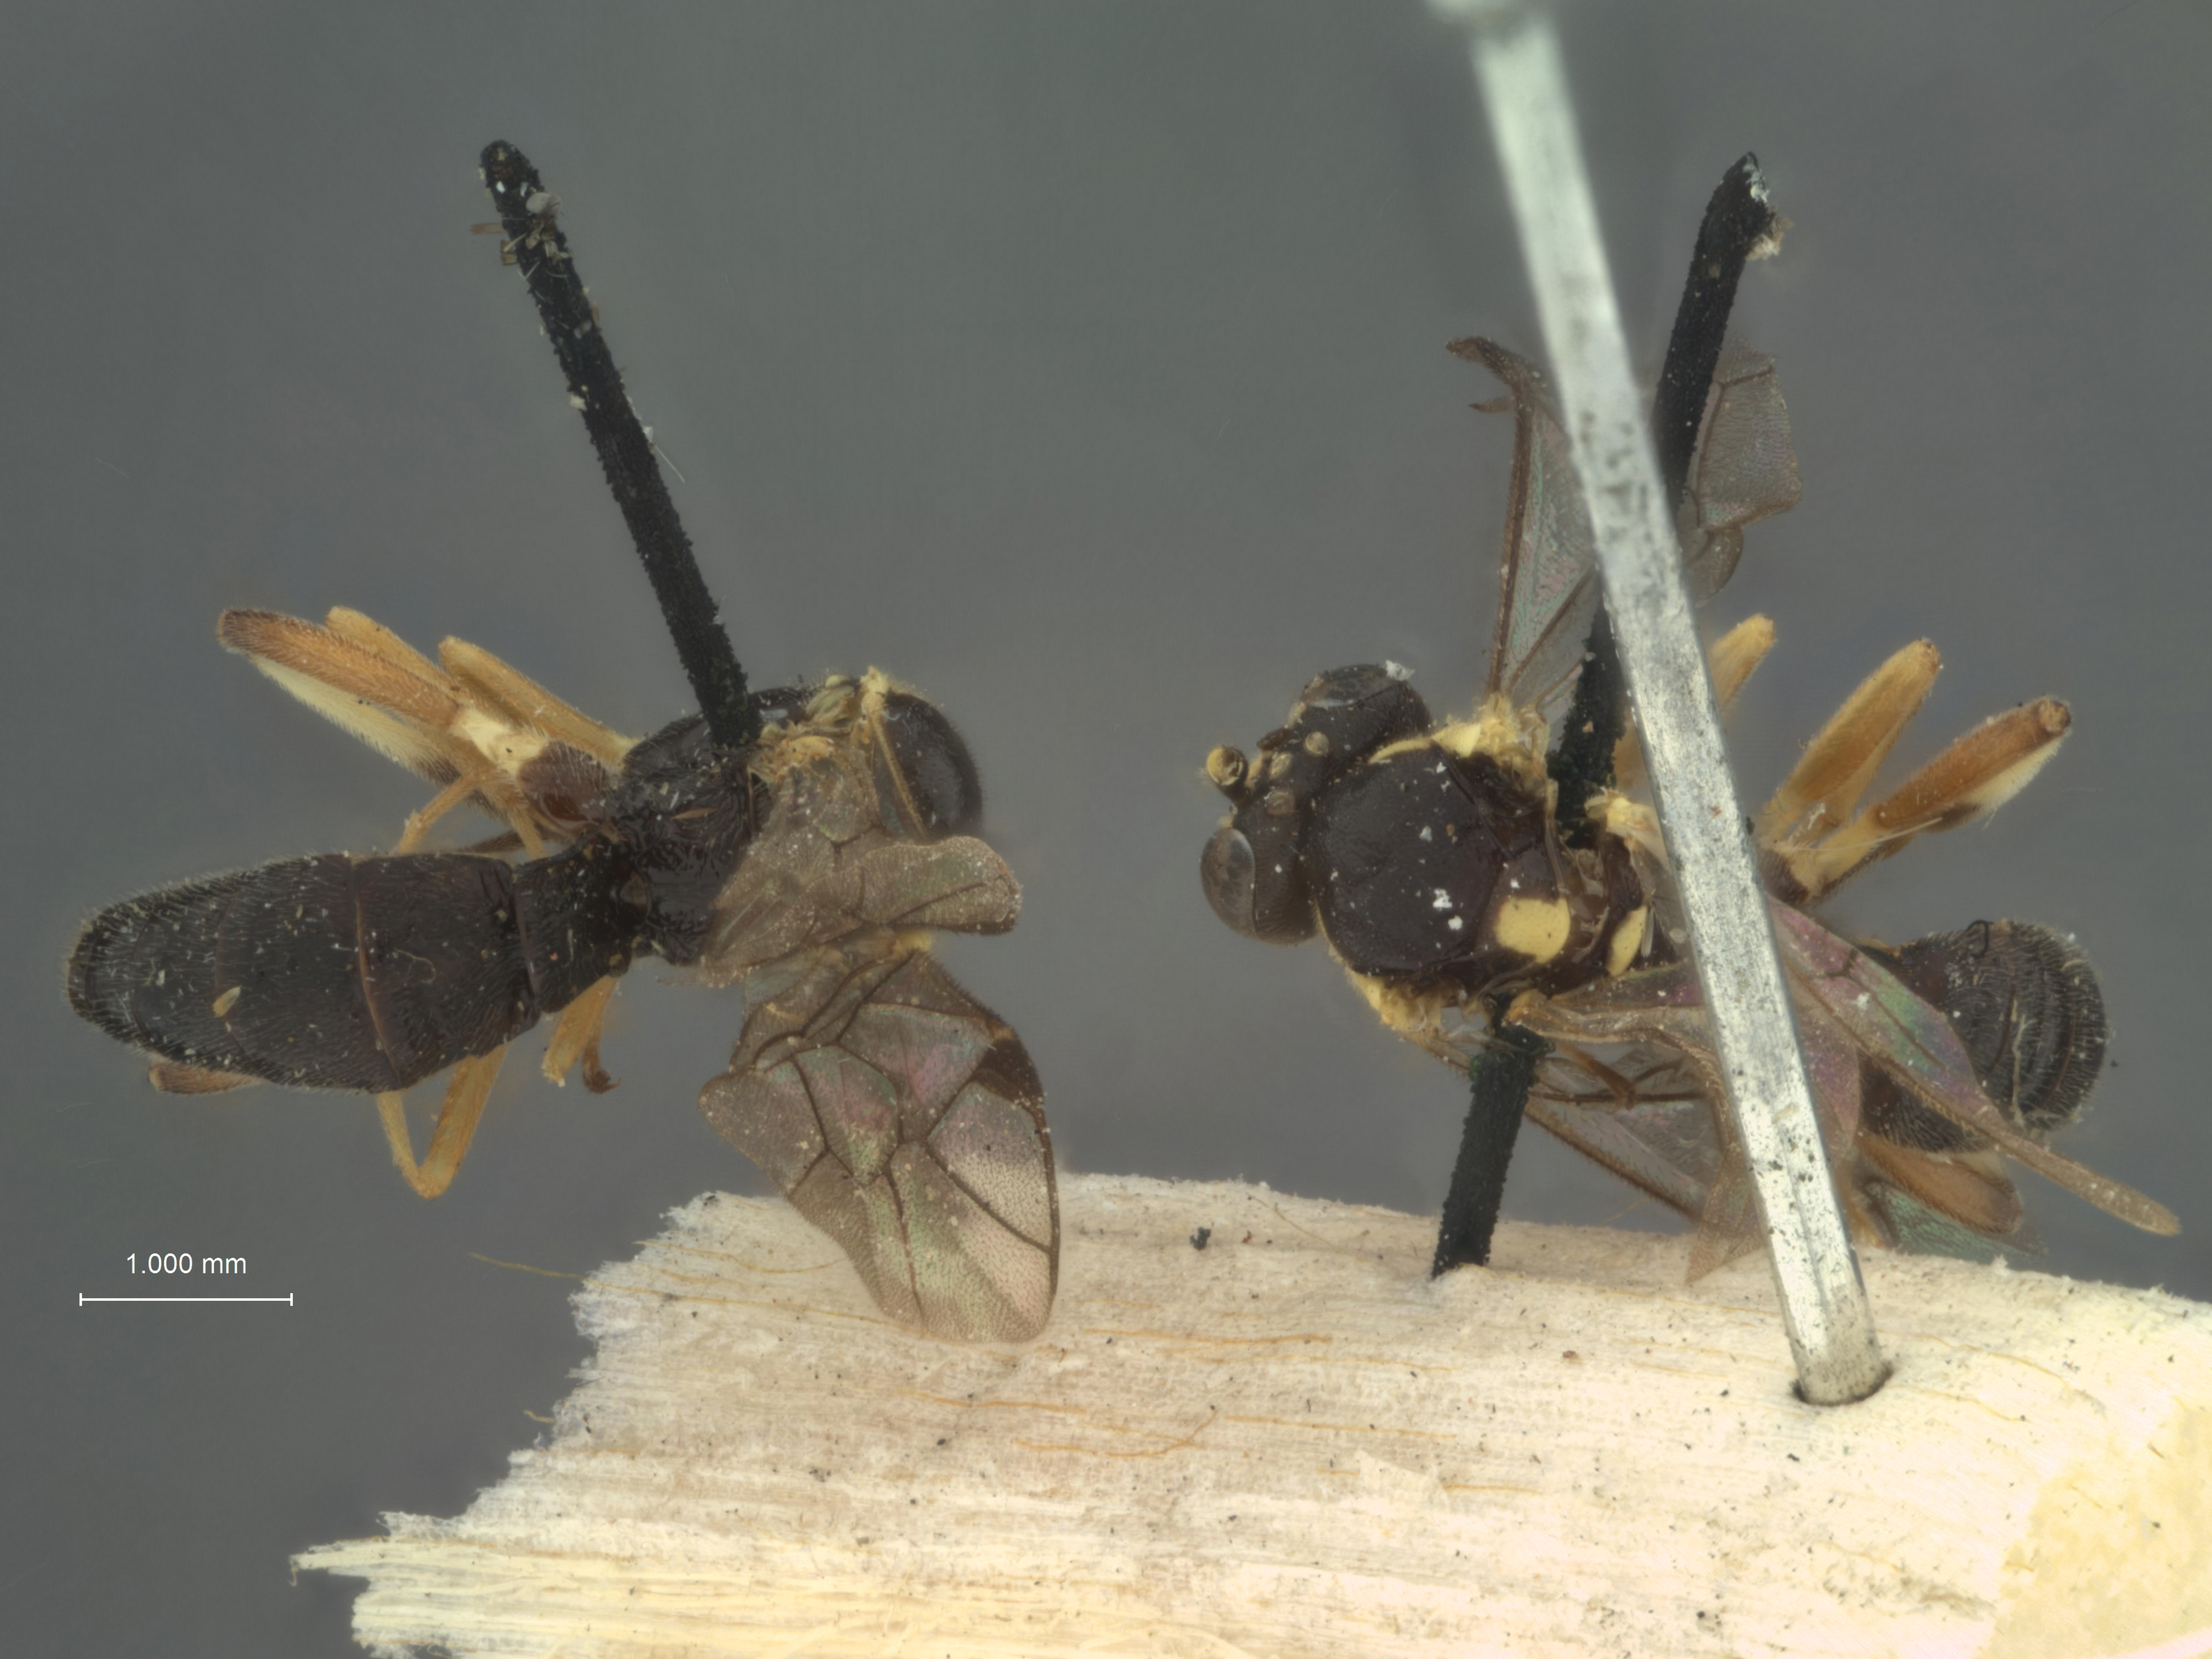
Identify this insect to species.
Bassus japonicus
